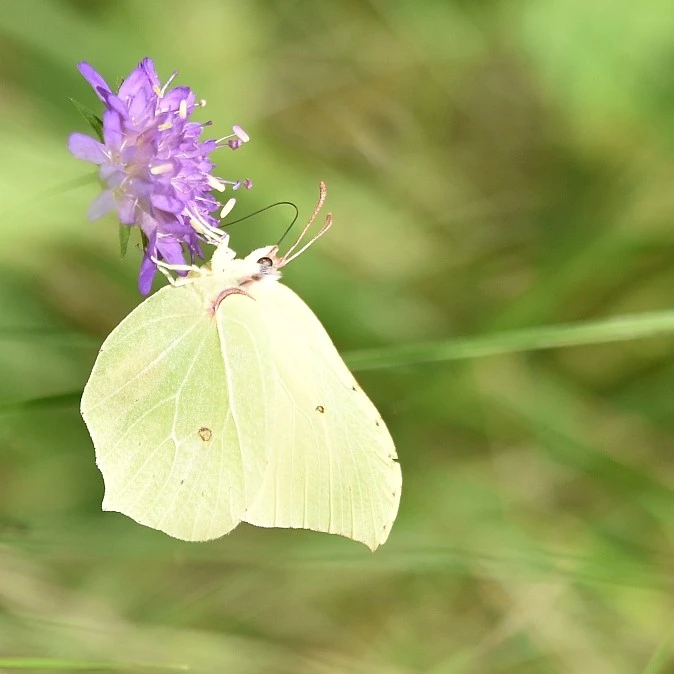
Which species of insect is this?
Gonepteryx rhamni
